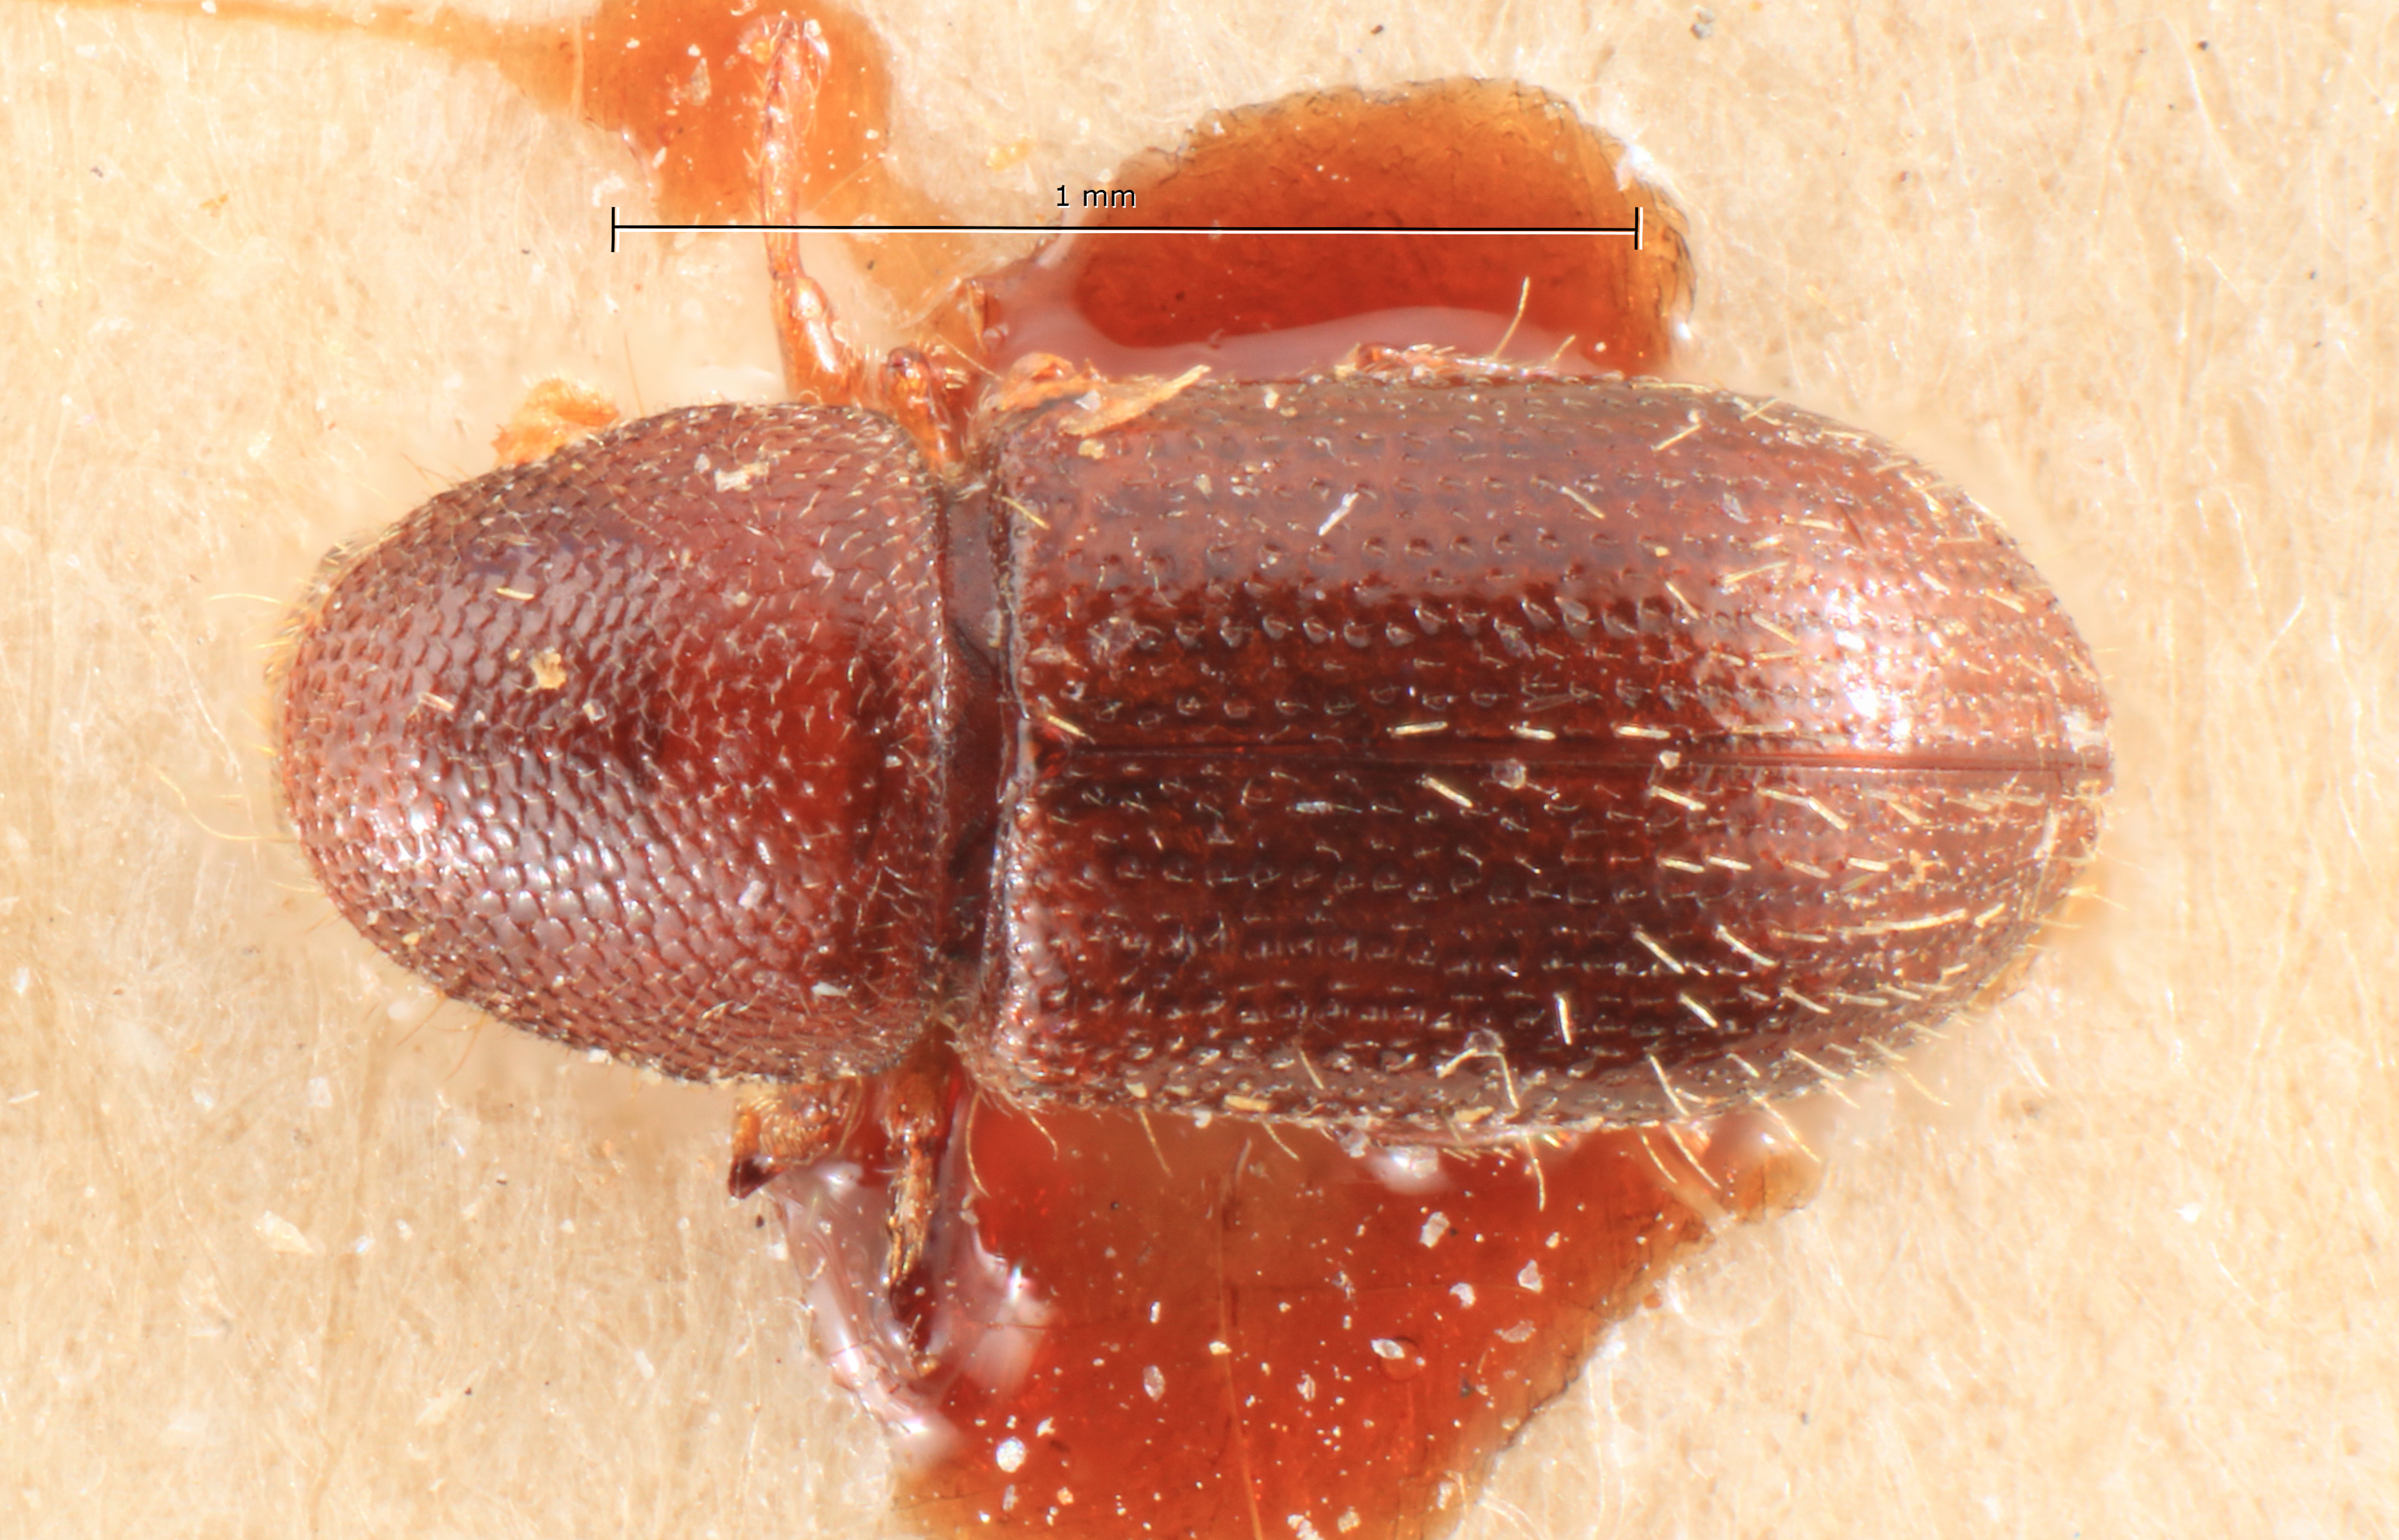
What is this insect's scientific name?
Poecilips brevior
